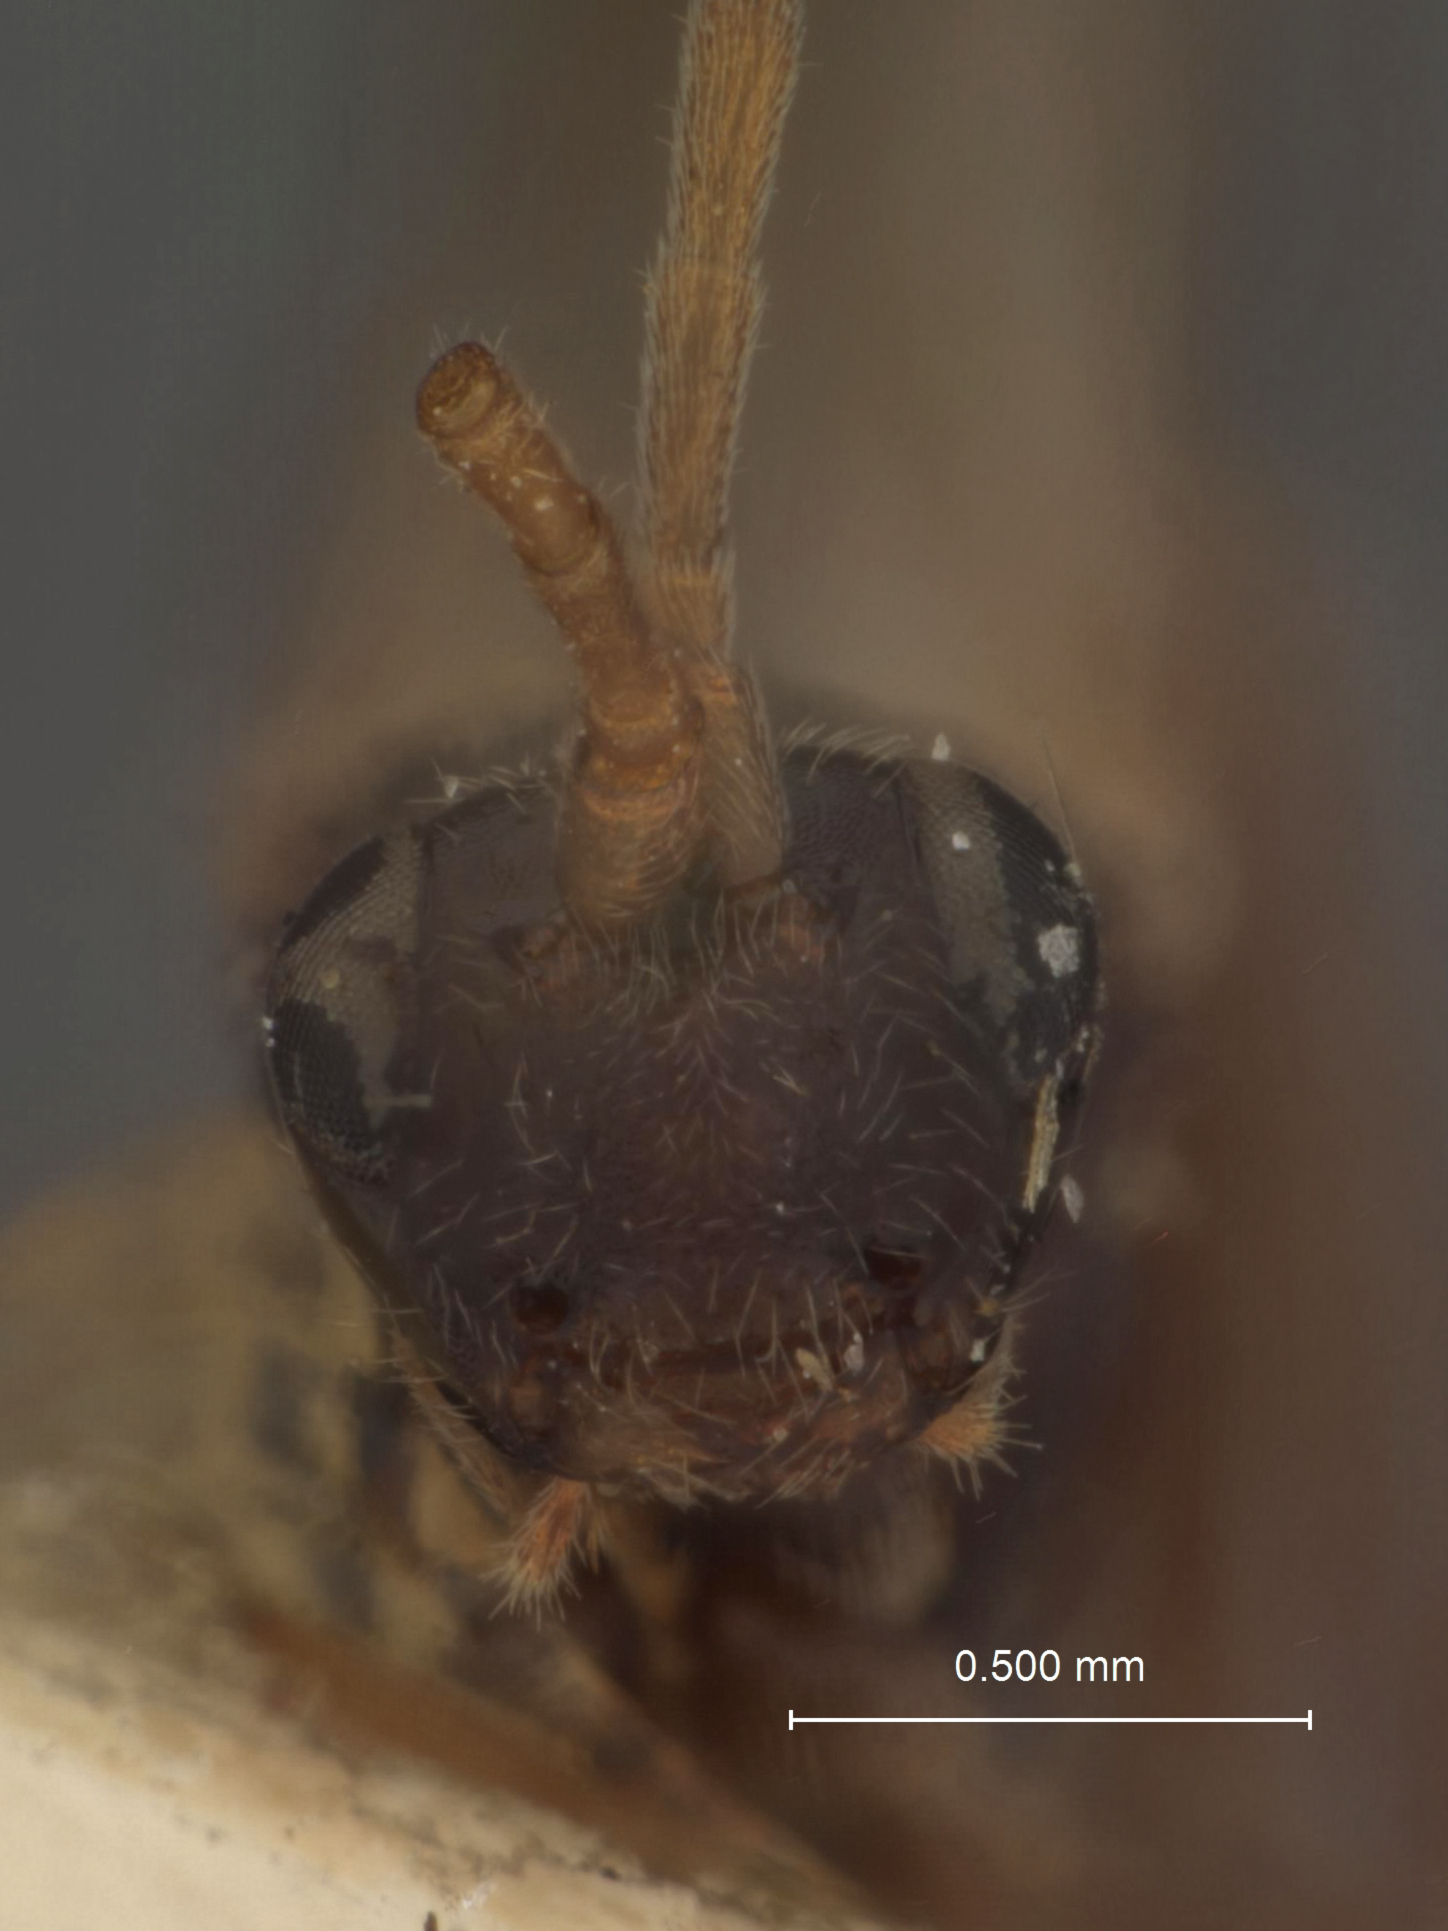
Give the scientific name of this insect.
Myersia johnsoni
